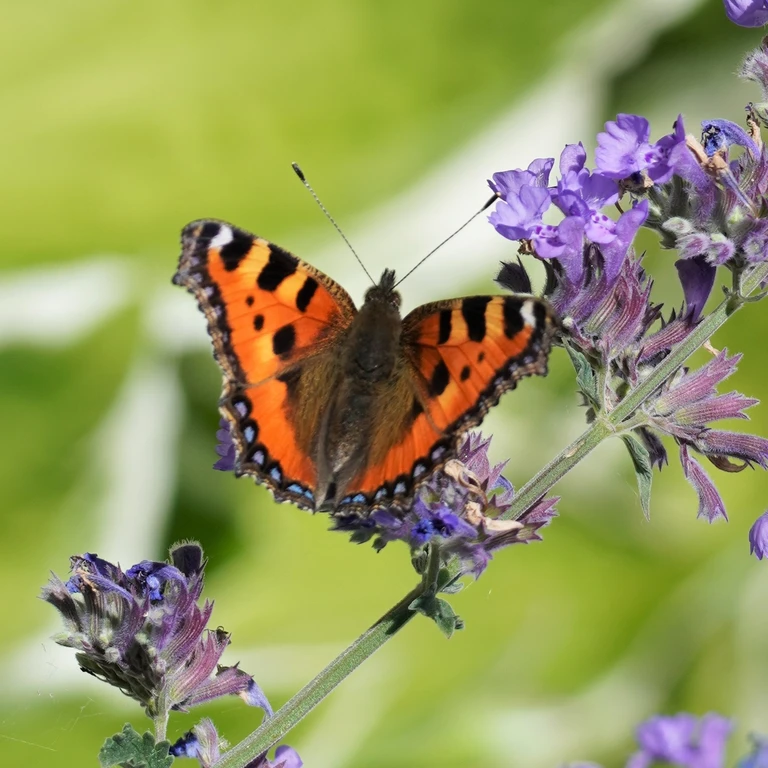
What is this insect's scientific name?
Aglais urticae
